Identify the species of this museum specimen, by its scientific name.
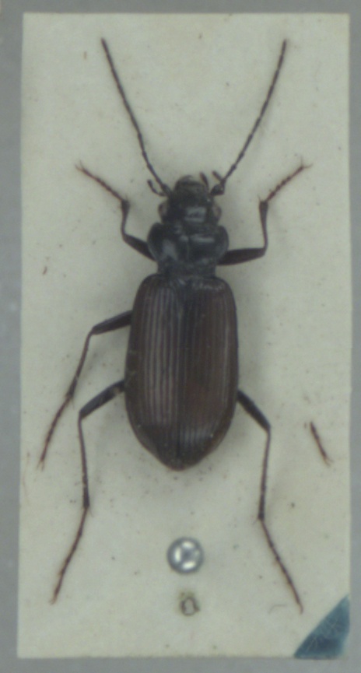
Nebria rufescens
